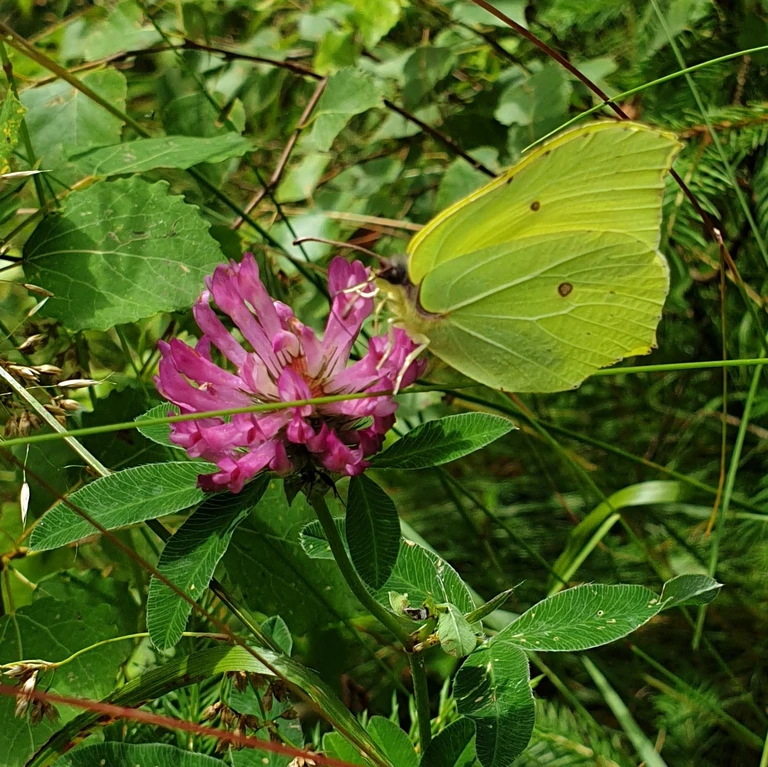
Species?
Gonepteryx rhamni
